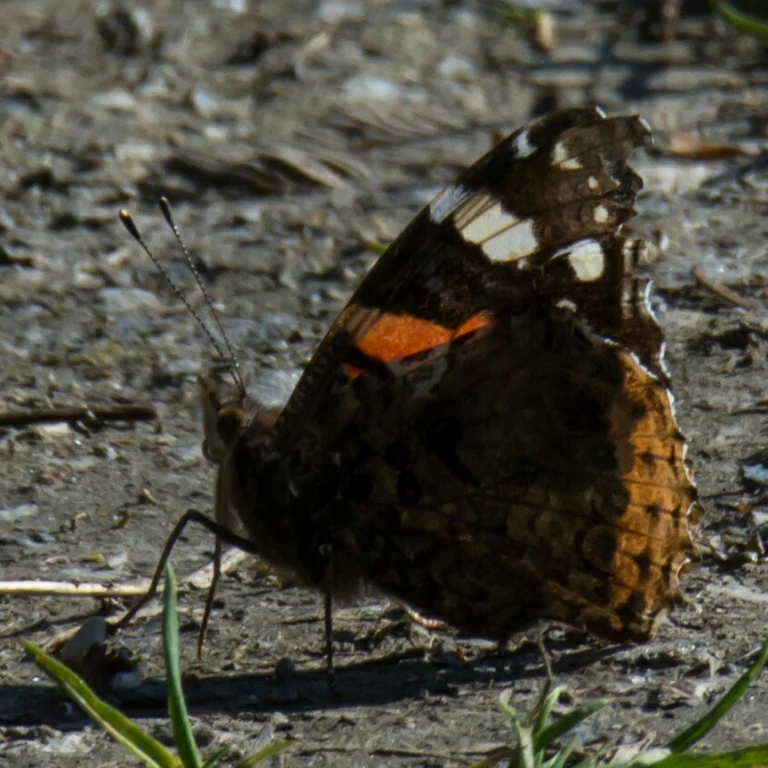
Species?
Vanessa atalanta
